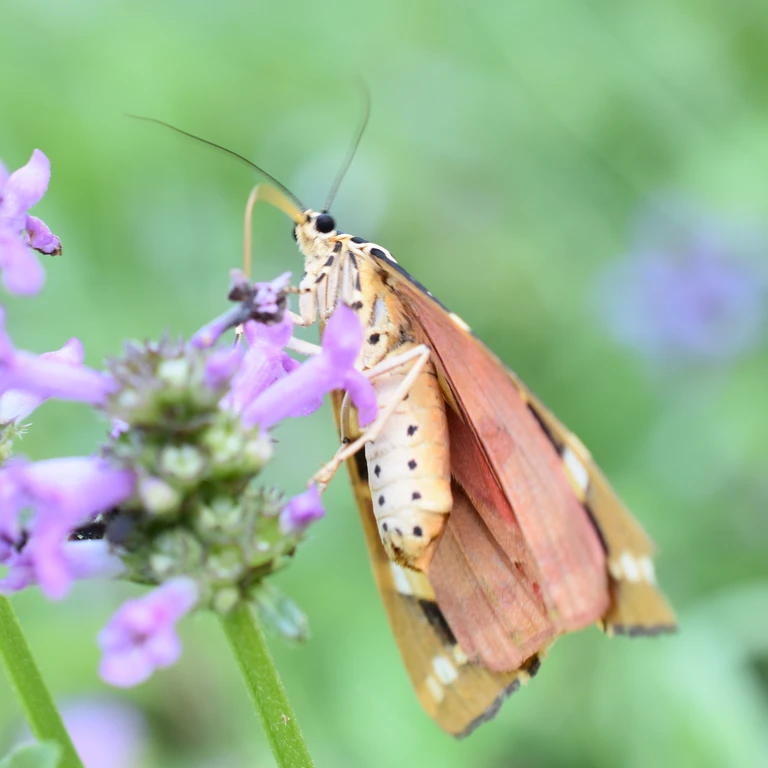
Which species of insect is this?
Euplagia quadripunctaria
